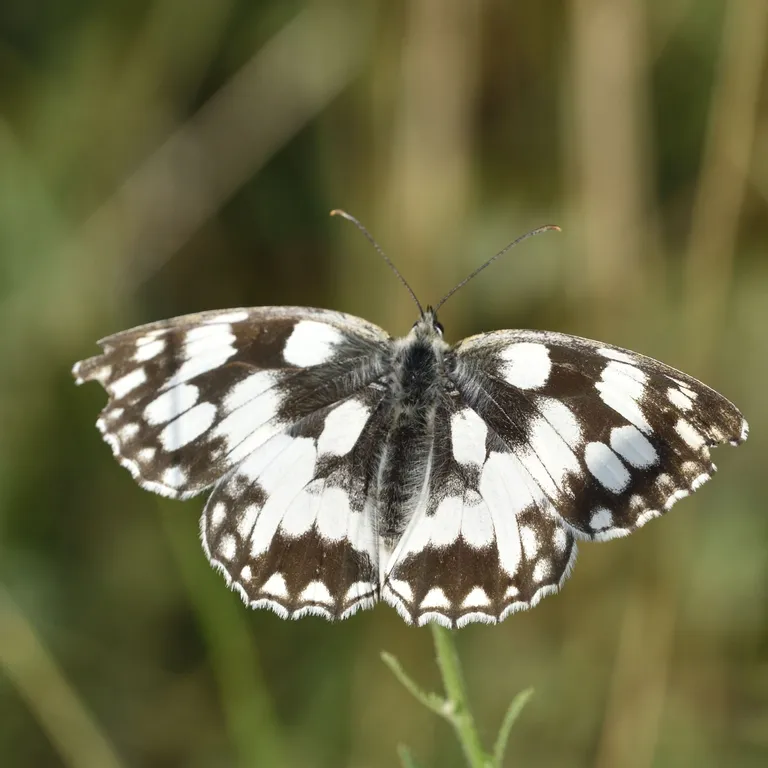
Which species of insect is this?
Melanargia galathea
